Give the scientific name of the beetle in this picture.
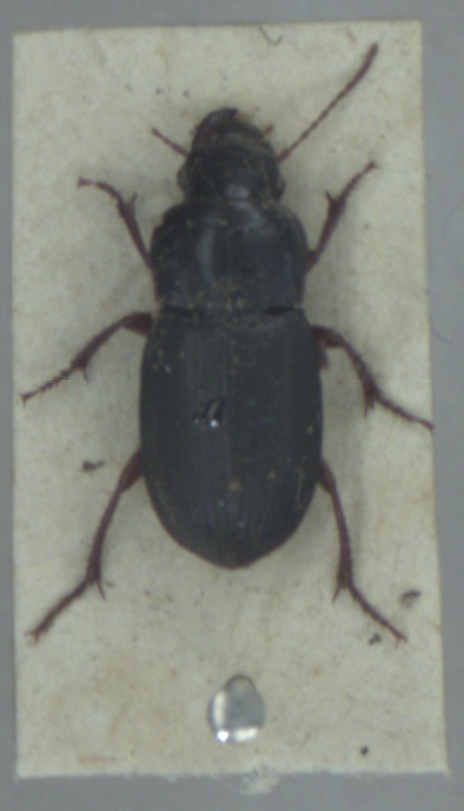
Harpalus rubripes
